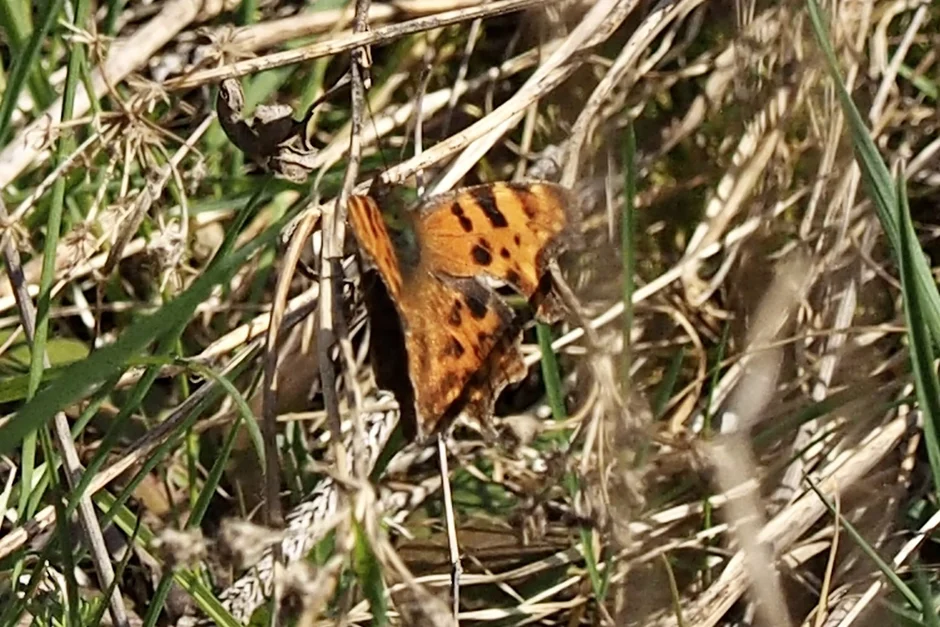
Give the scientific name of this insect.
Polygonia c-album
